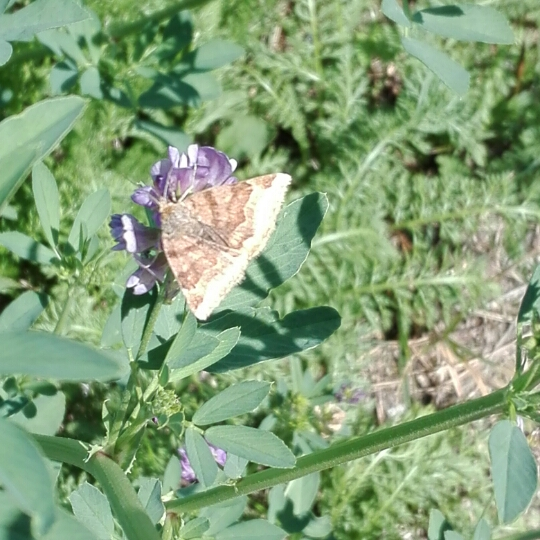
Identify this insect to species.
Euclidia glyphica
